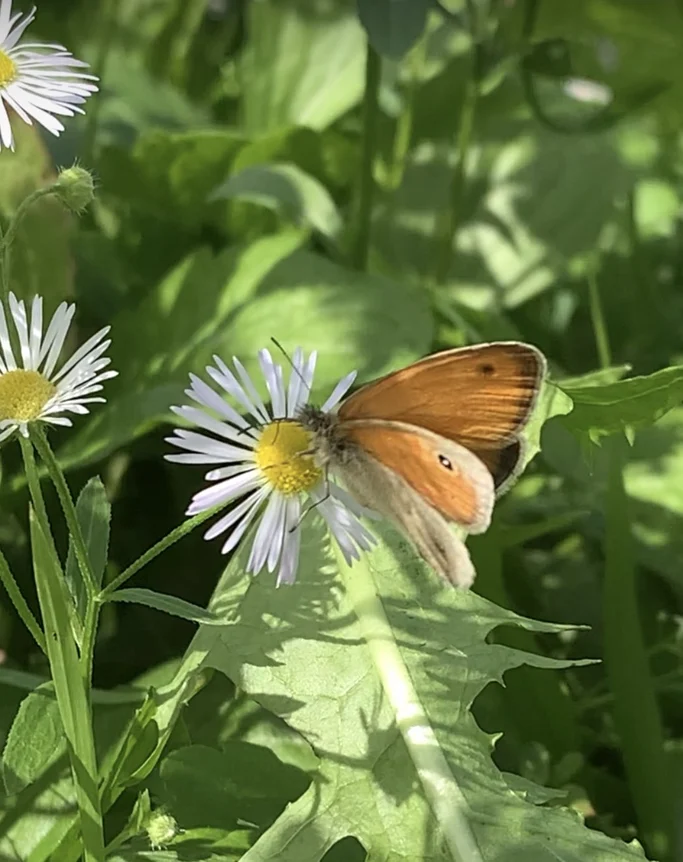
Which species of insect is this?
Coenonympha pamphilus
